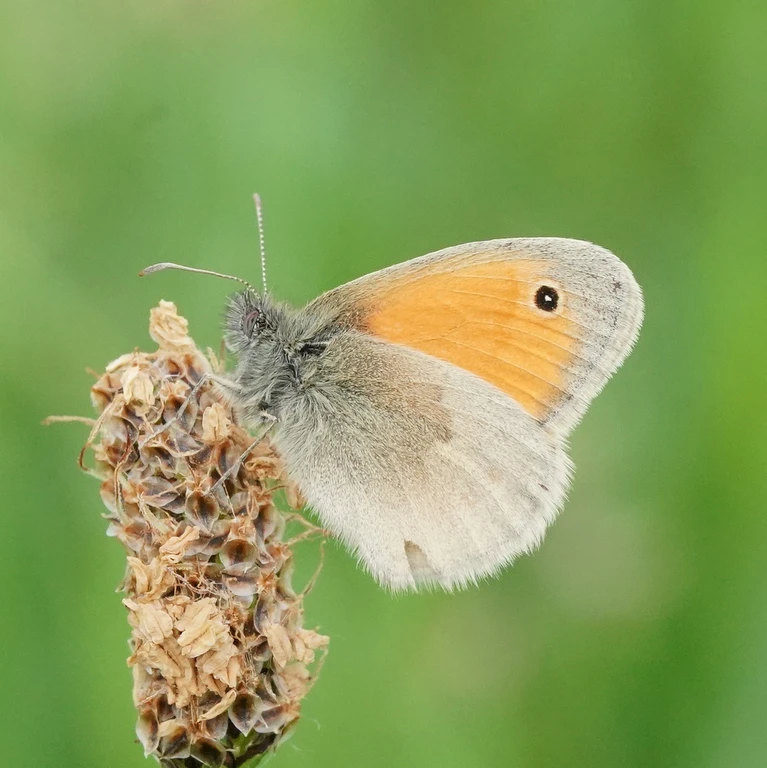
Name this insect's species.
Coenonympha pamphilus
